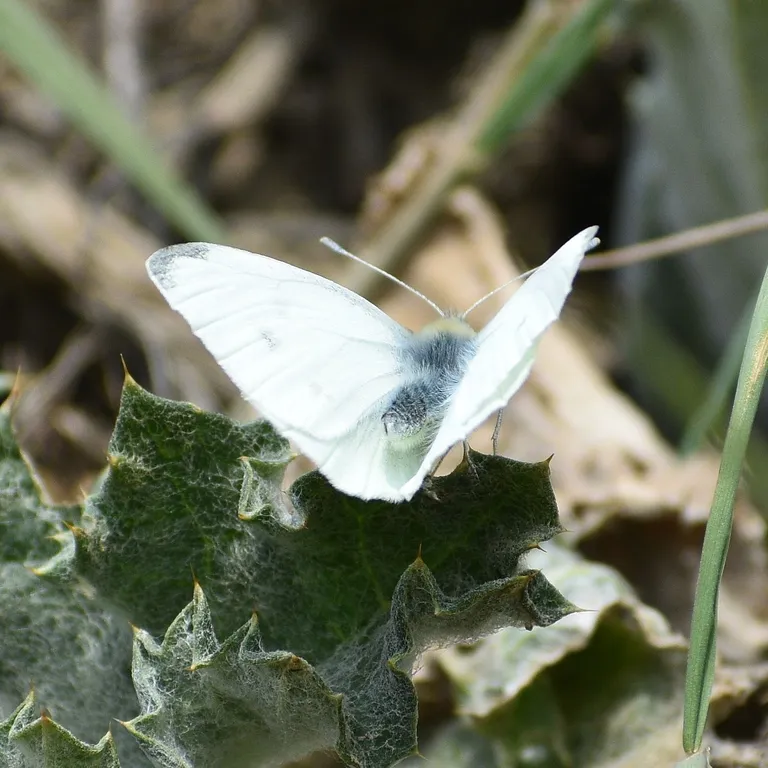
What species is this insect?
Pieris rapae
